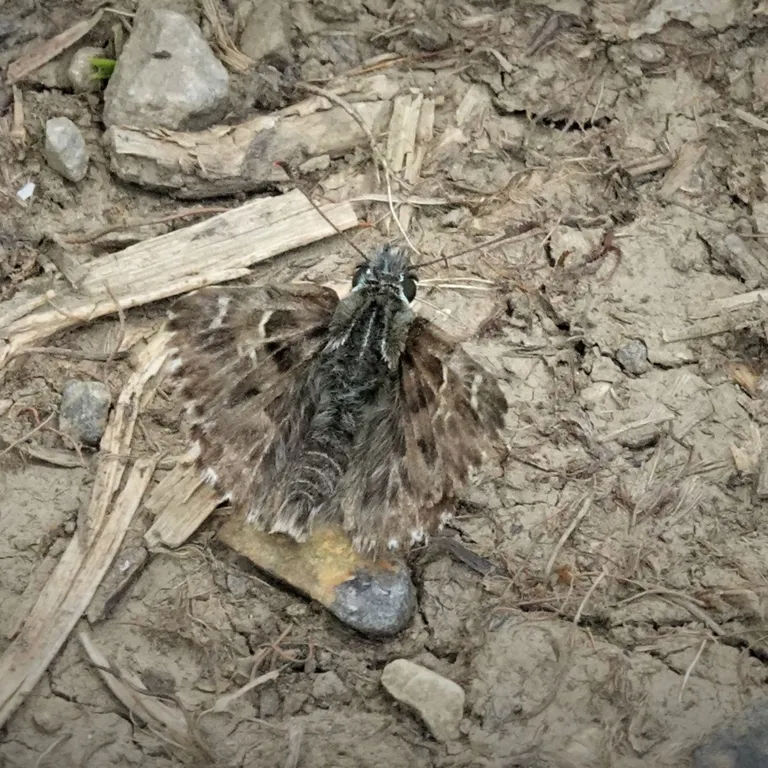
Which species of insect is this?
Carcharodus alceae
